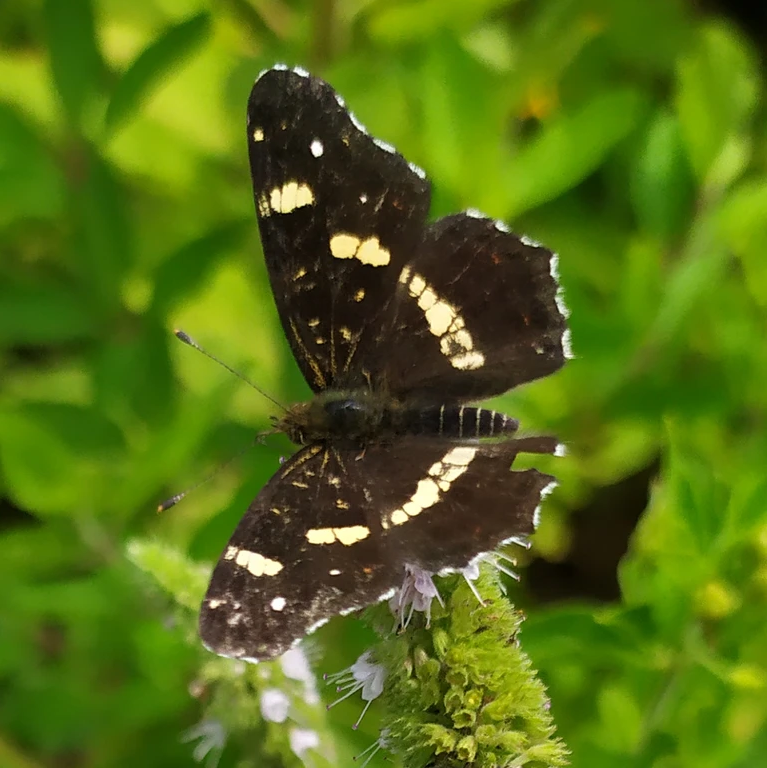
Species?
Araschnia levana
